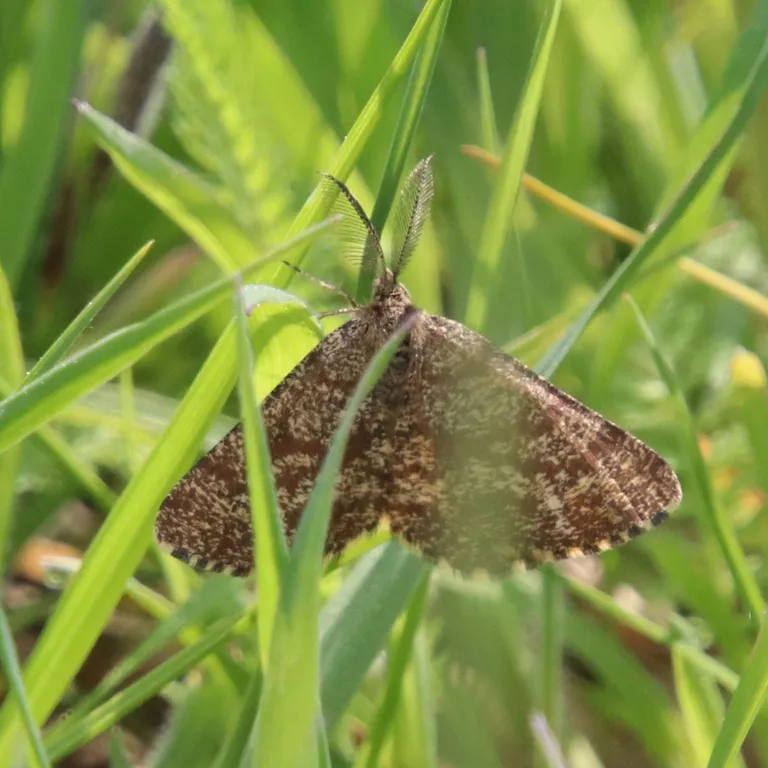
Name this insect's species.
Ematurga atomaria
